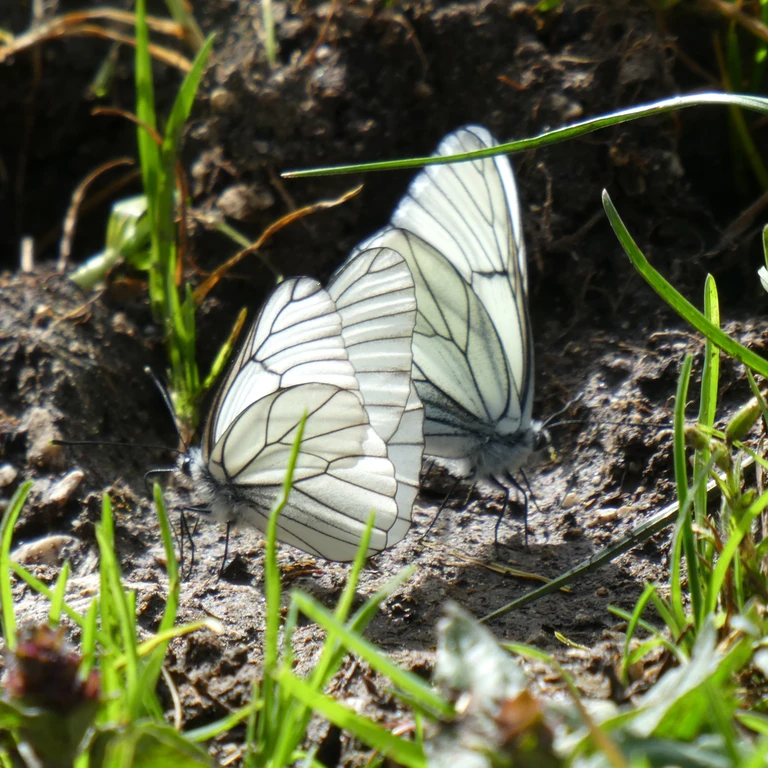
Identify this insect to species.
Aporia crataegi
